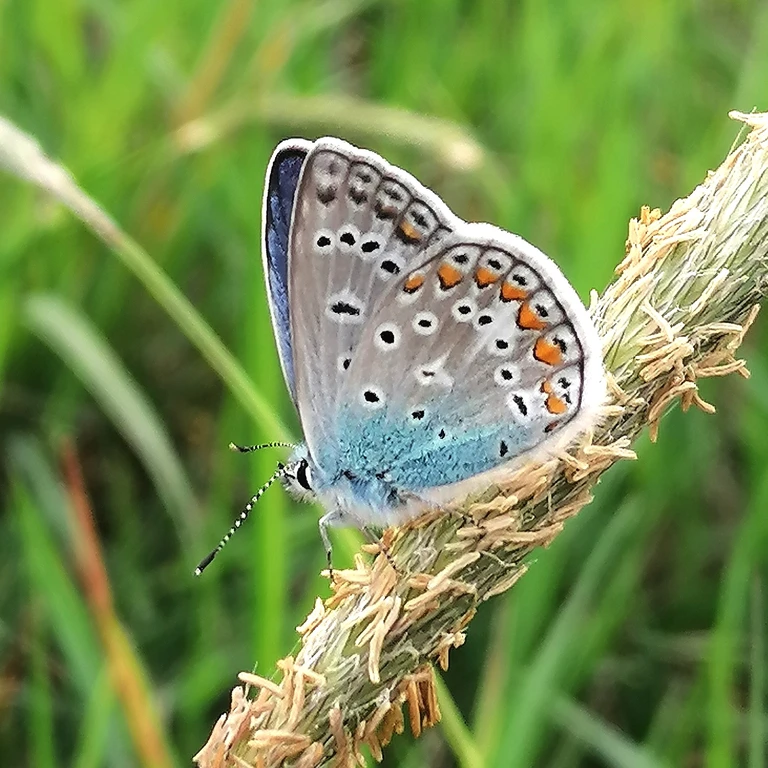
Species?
Polyommatus icarus
